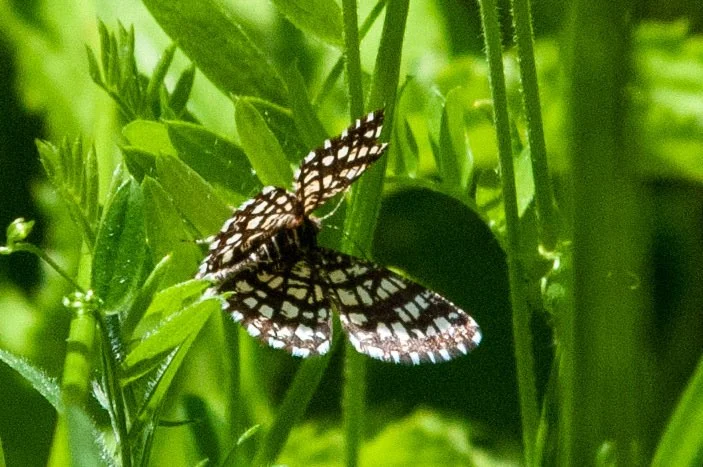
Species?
Chiasmia clathrata
